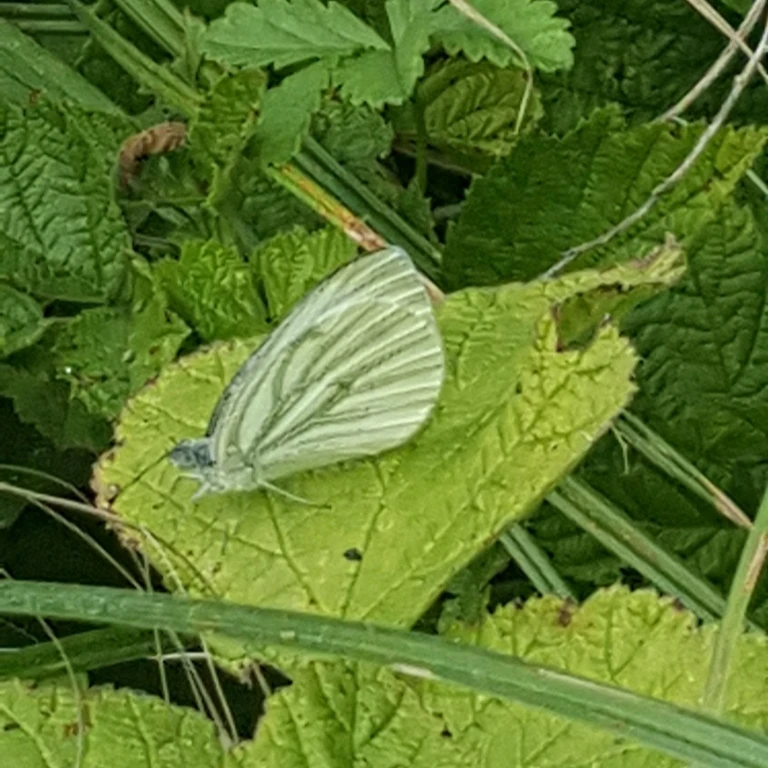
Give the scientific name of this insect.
Pieris napi
